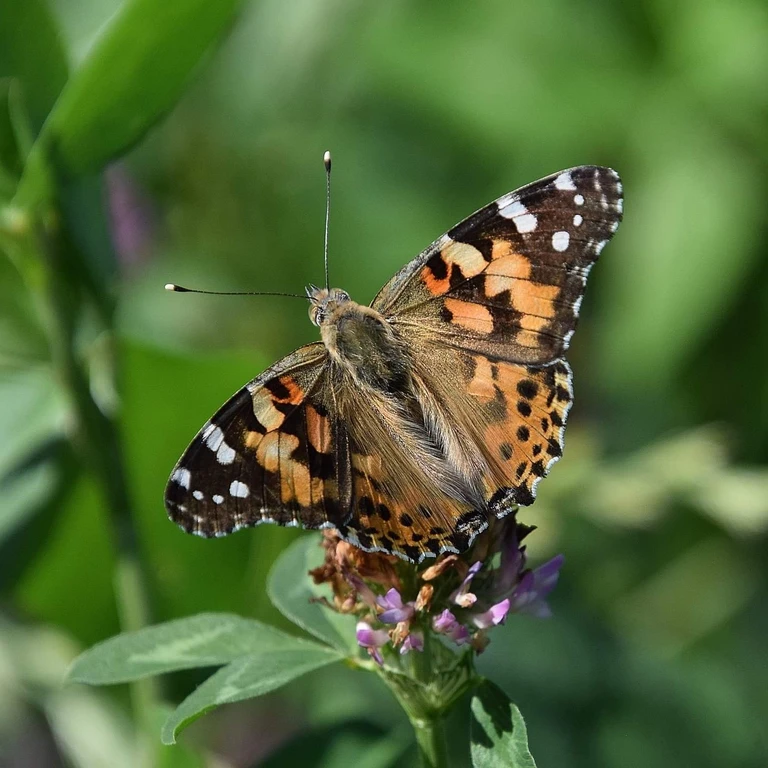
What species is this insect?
Vanessa cardui
